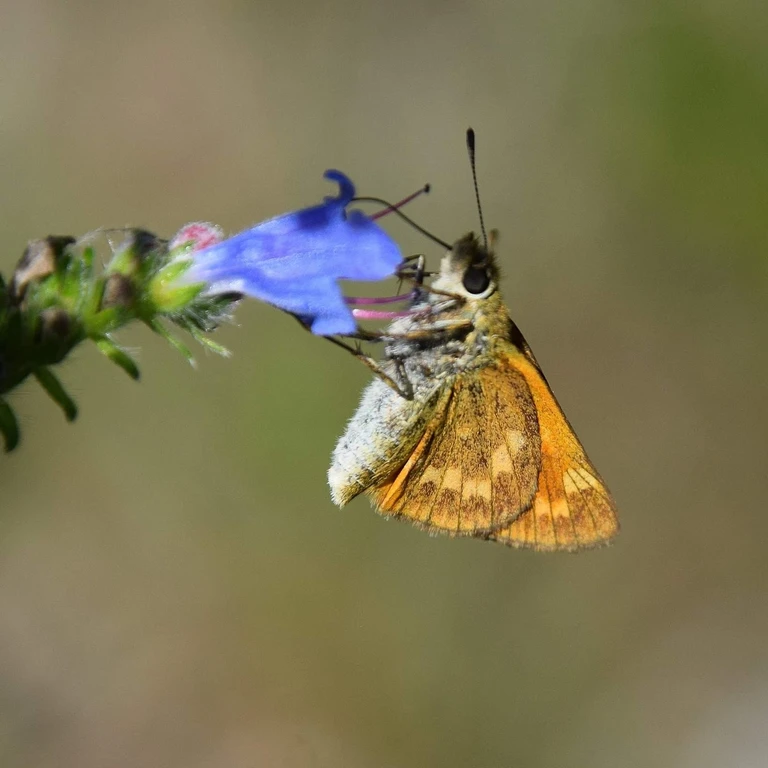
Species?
Ochlodes sylvanus (also Ochlodes venata)
